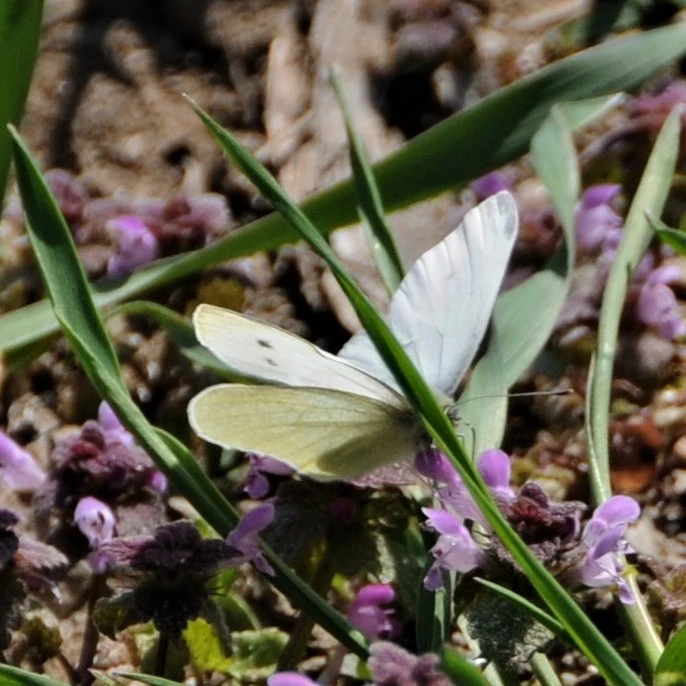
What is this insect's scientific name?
Pieris rapae
